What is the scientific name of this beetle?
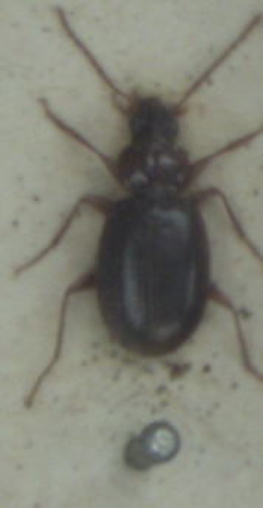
Ocys harpaloides
